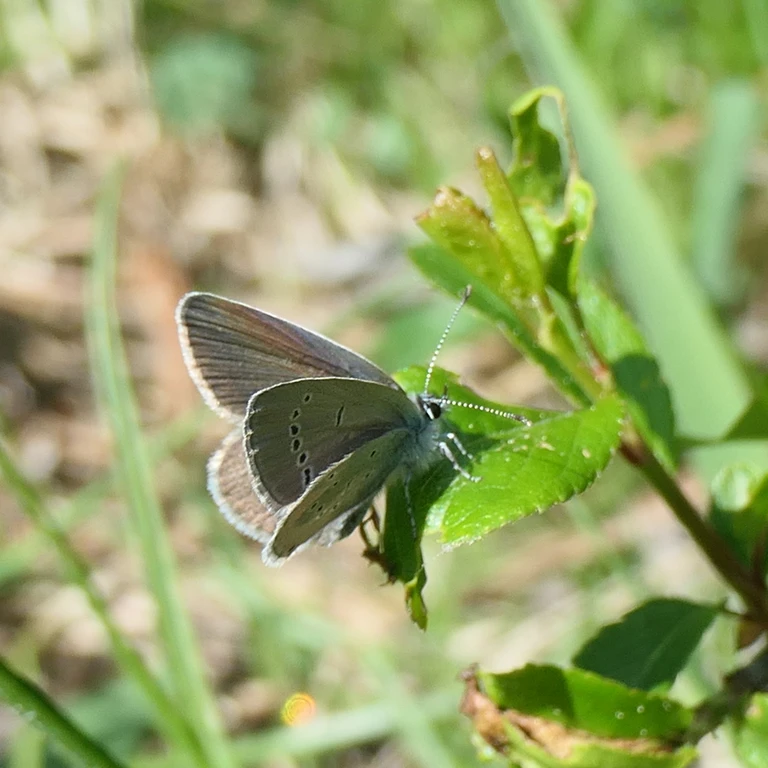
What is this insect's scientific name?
Cupido minimus
